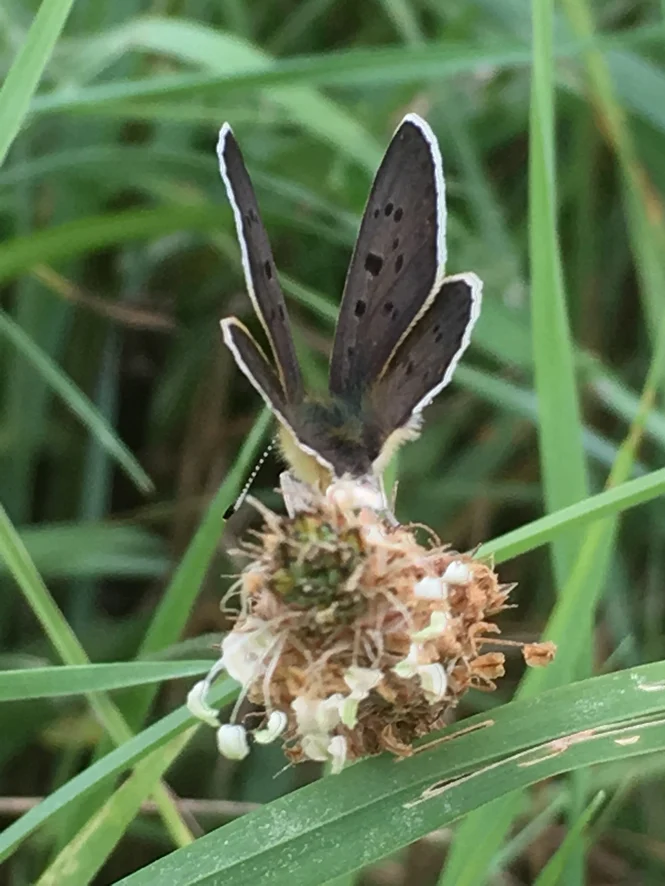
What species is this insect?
Lycaena tityrus (also Loweia tityrus)
